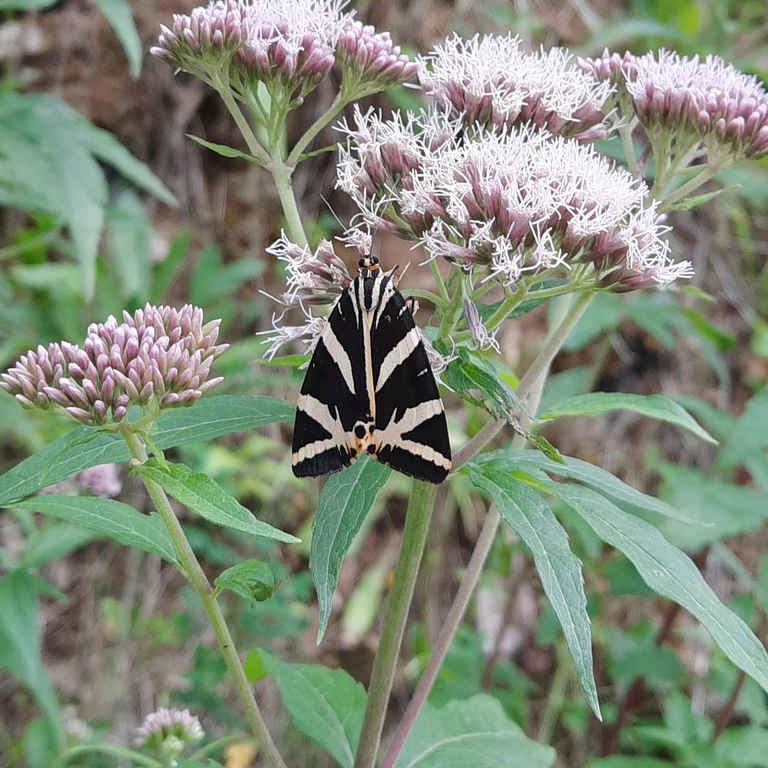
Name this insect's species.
Euplagia quadripunctaria
